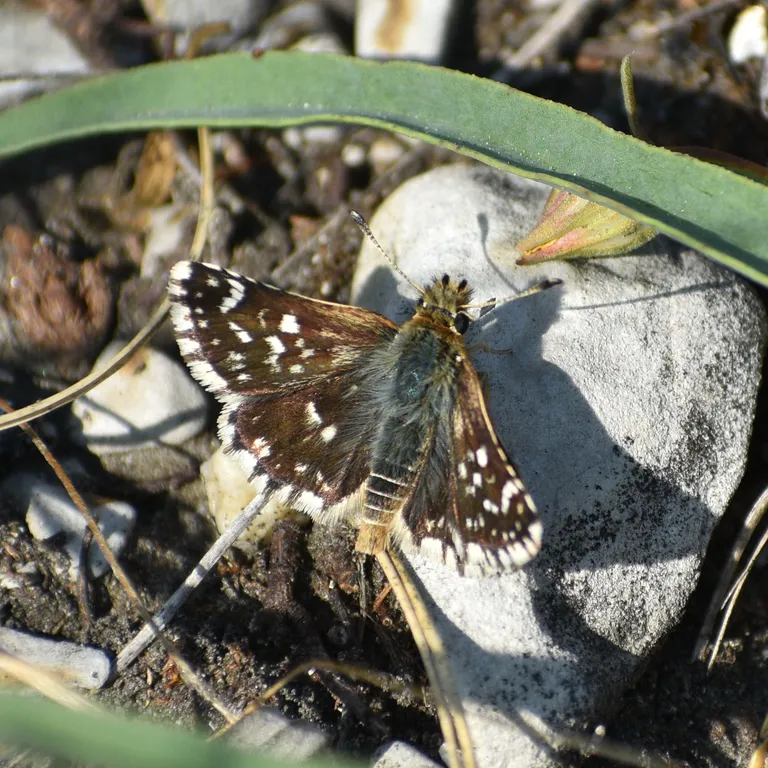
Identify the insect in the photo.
Spialia sertorius
